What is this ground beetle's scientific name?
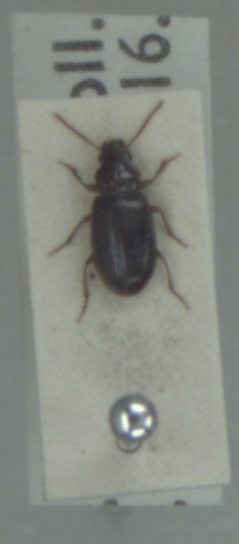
Bradycellus harpalinus
